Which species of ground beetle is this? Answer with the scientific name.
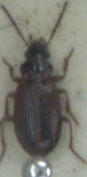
Dicheirotrichus placidus
